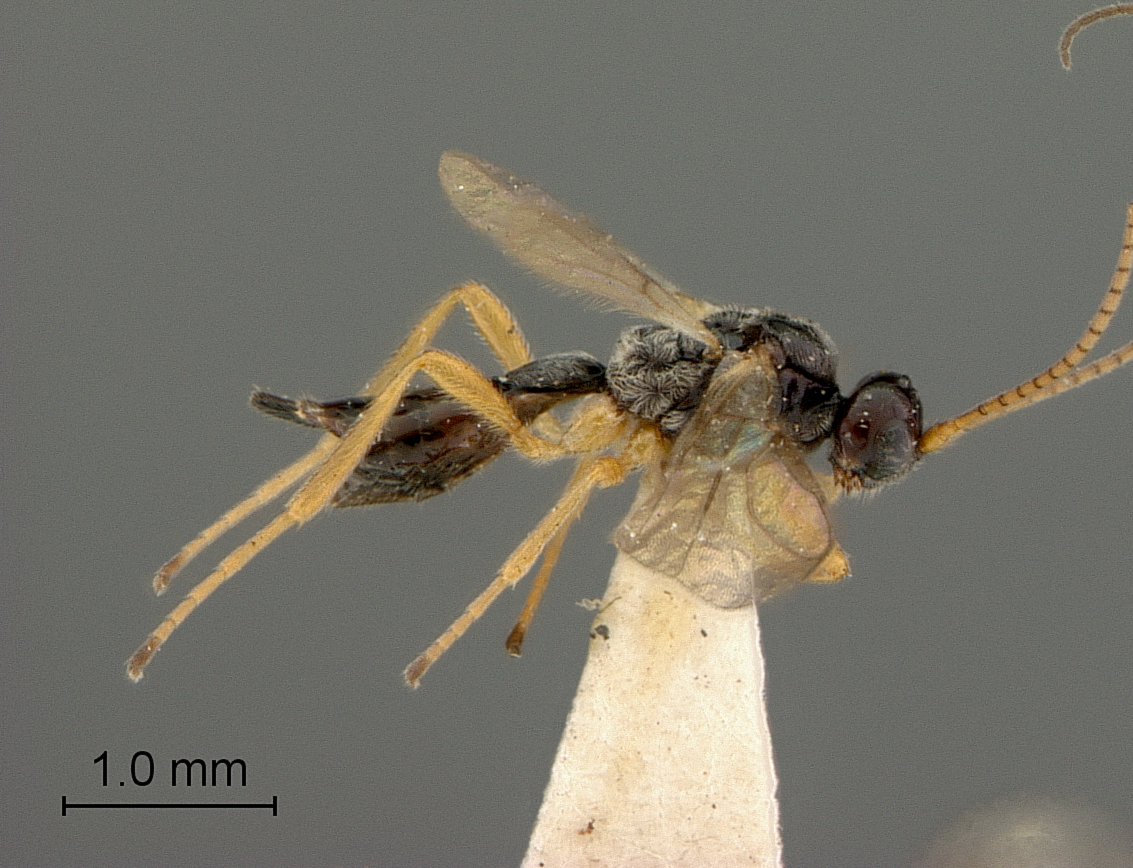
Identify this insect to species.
Dacnusa iridicola
